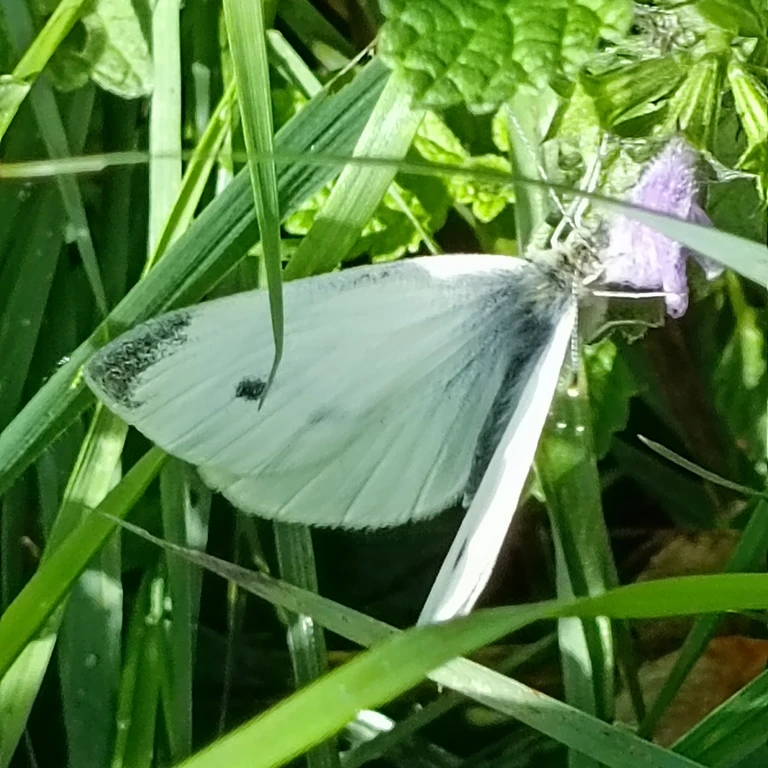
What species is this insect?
Pieris rapae
